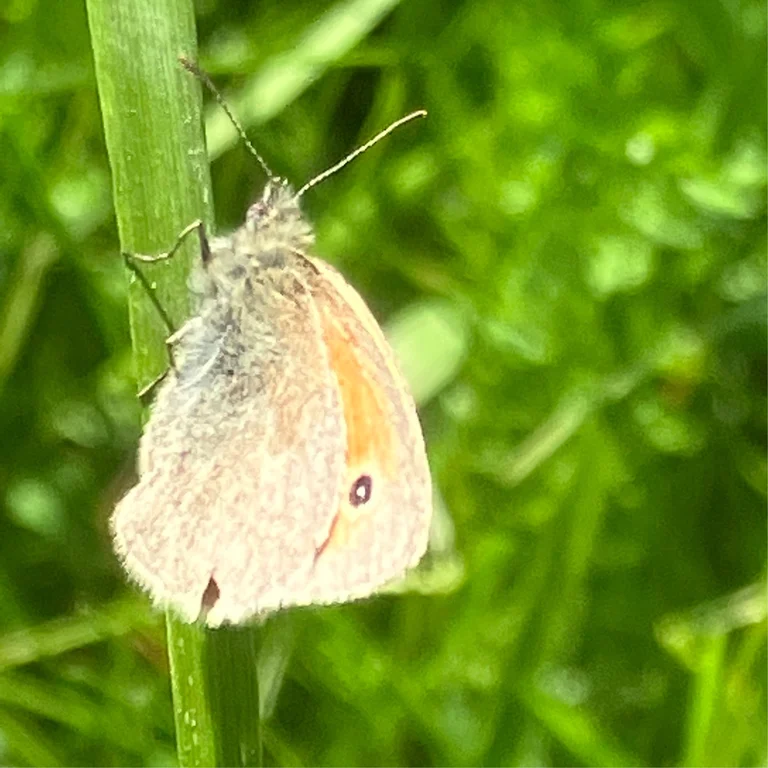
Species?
Coenonympha pamphilus
